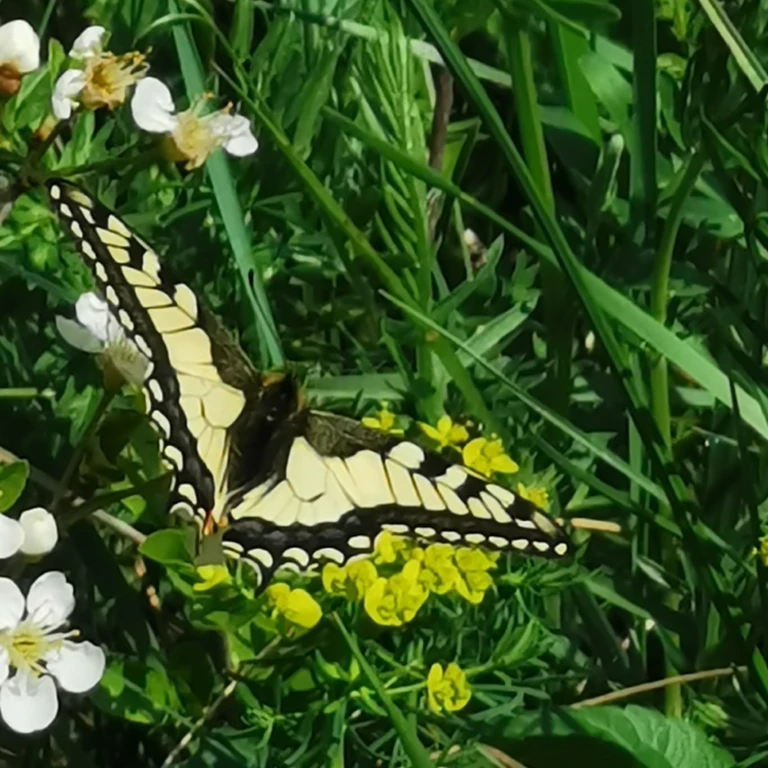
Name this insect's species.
Papilio machaon
